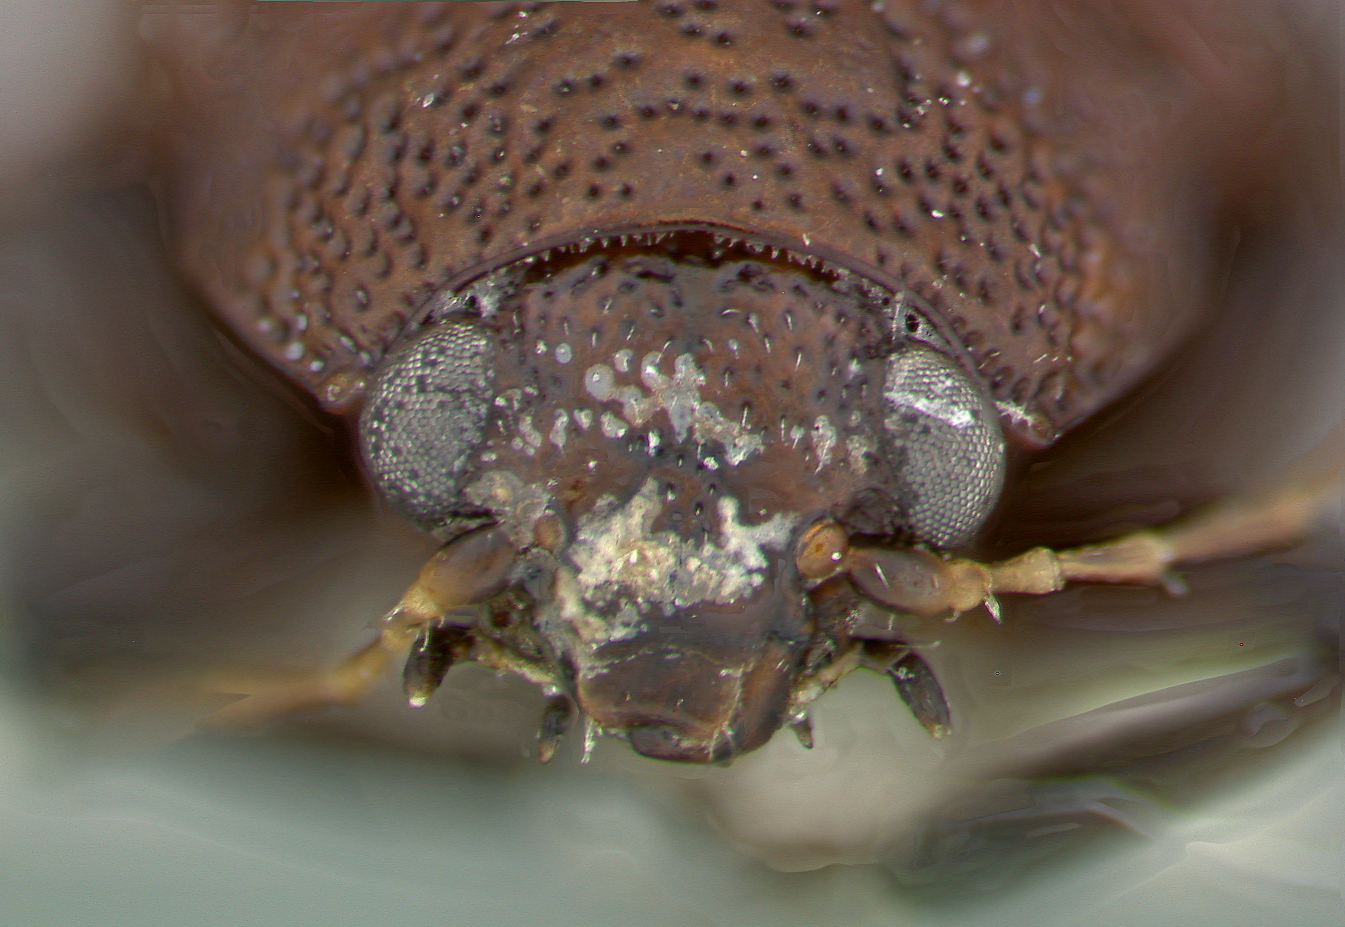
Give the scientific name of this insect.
Colaspis brownvillensis
